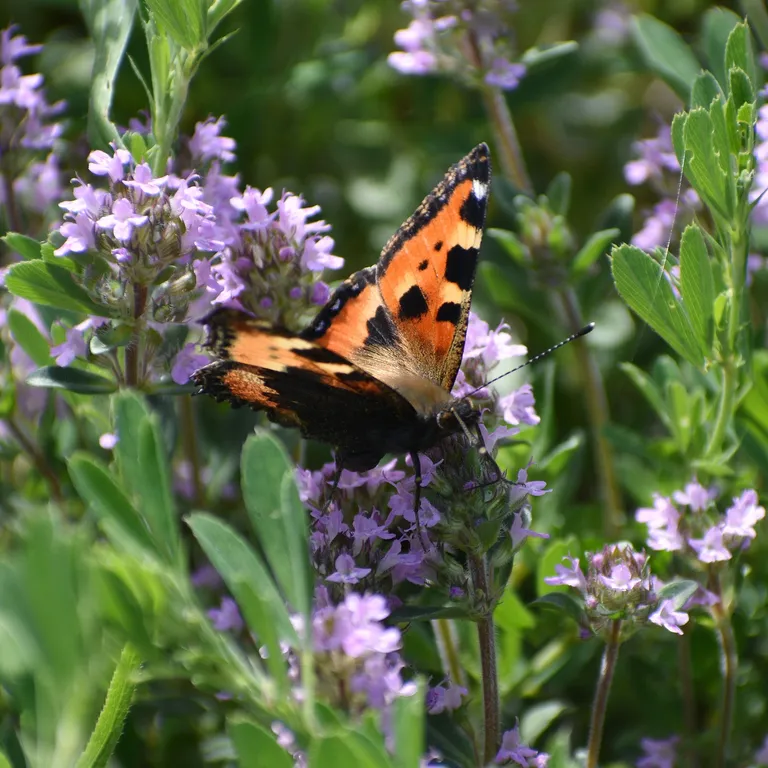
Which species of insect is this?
Aglais urticae
